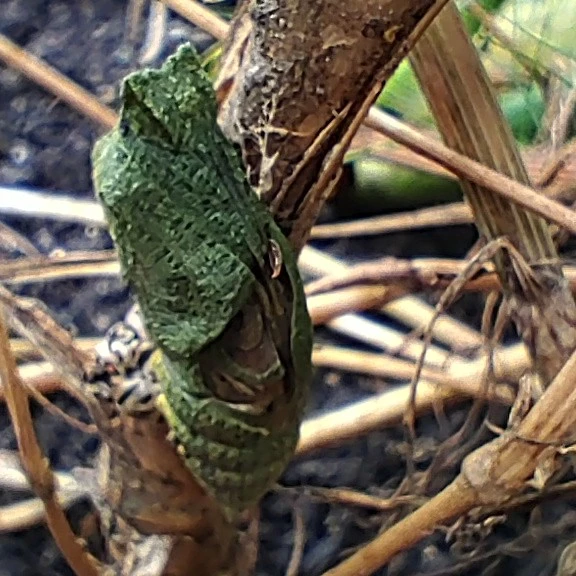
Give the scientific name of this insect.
Papilio machaon
